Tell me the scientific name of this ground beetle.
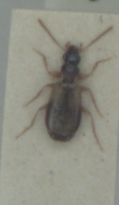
Philorhizus notatus
